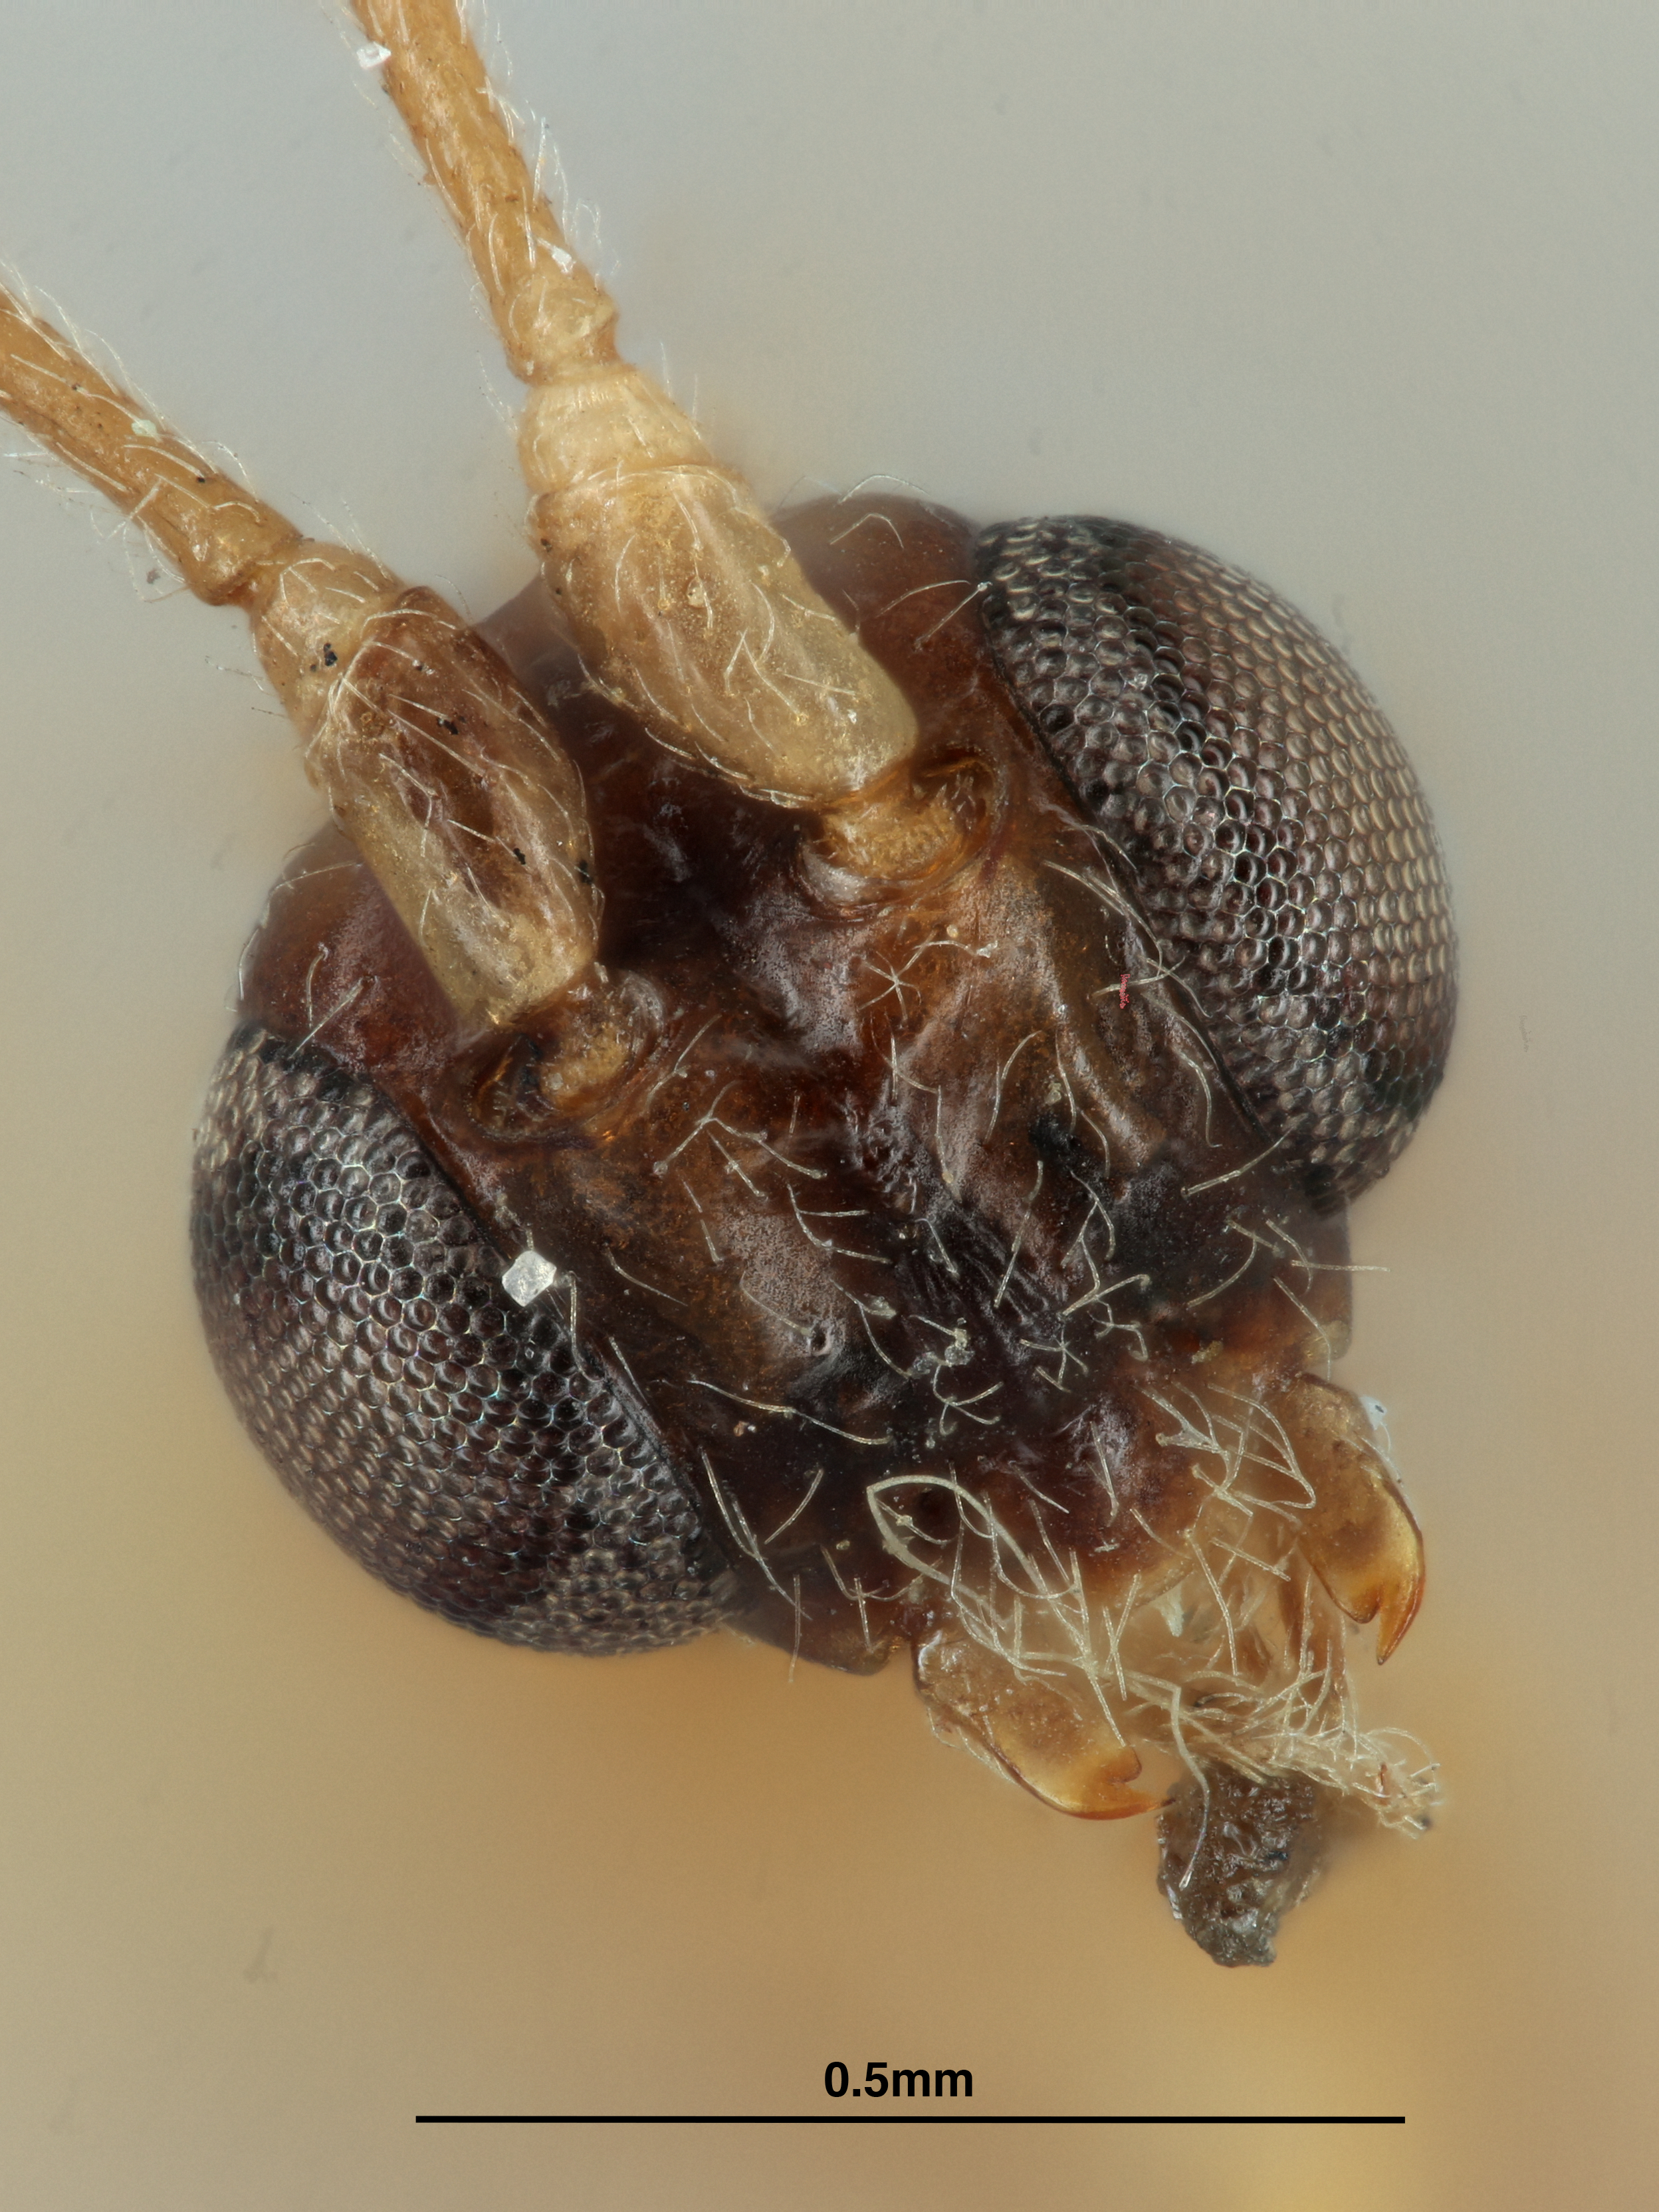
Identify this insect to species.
Amicoplus crambi
